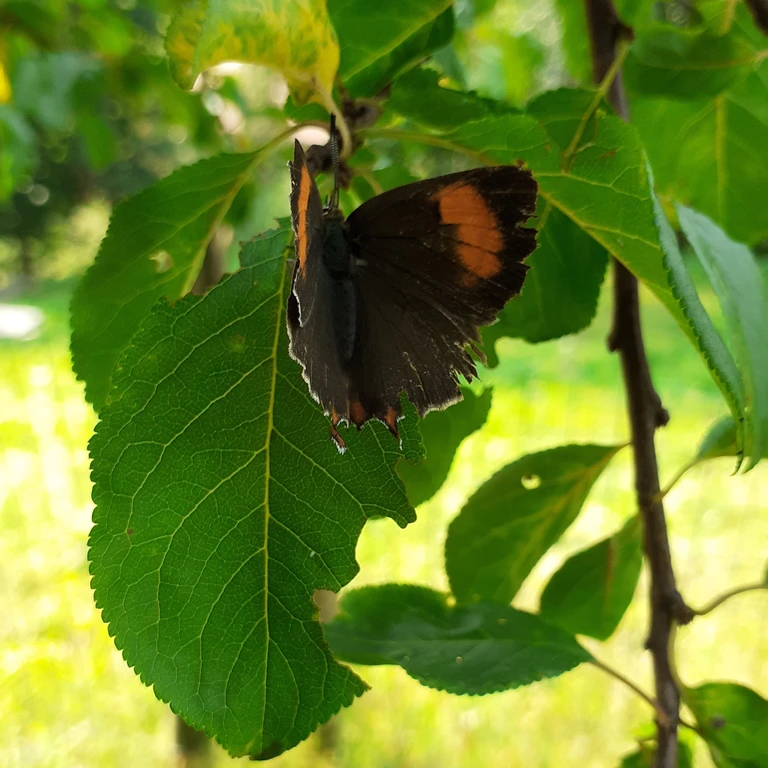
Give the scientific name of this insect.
Thecla betulae
